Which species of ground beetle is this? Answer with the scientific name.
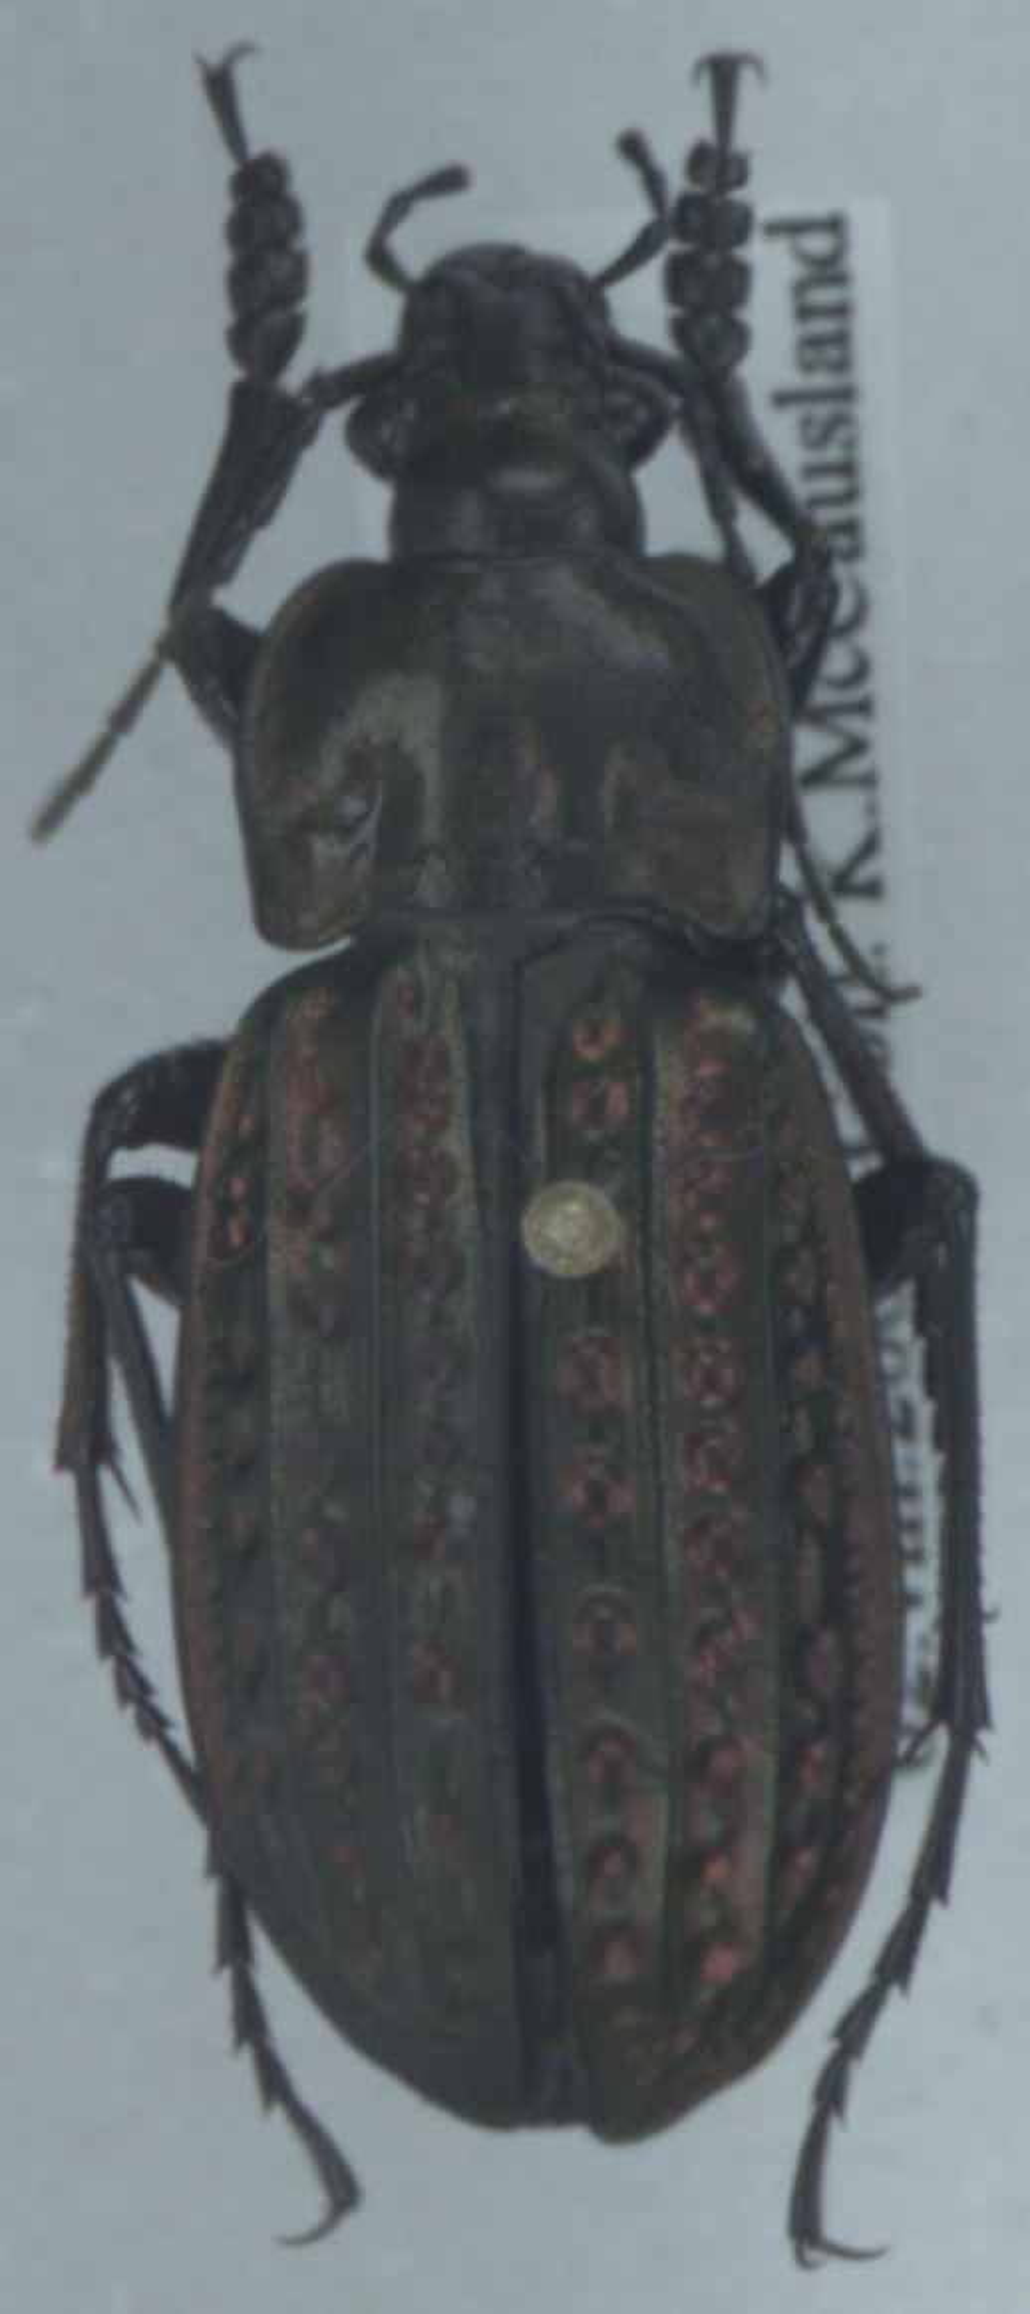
Carabus clatratus
